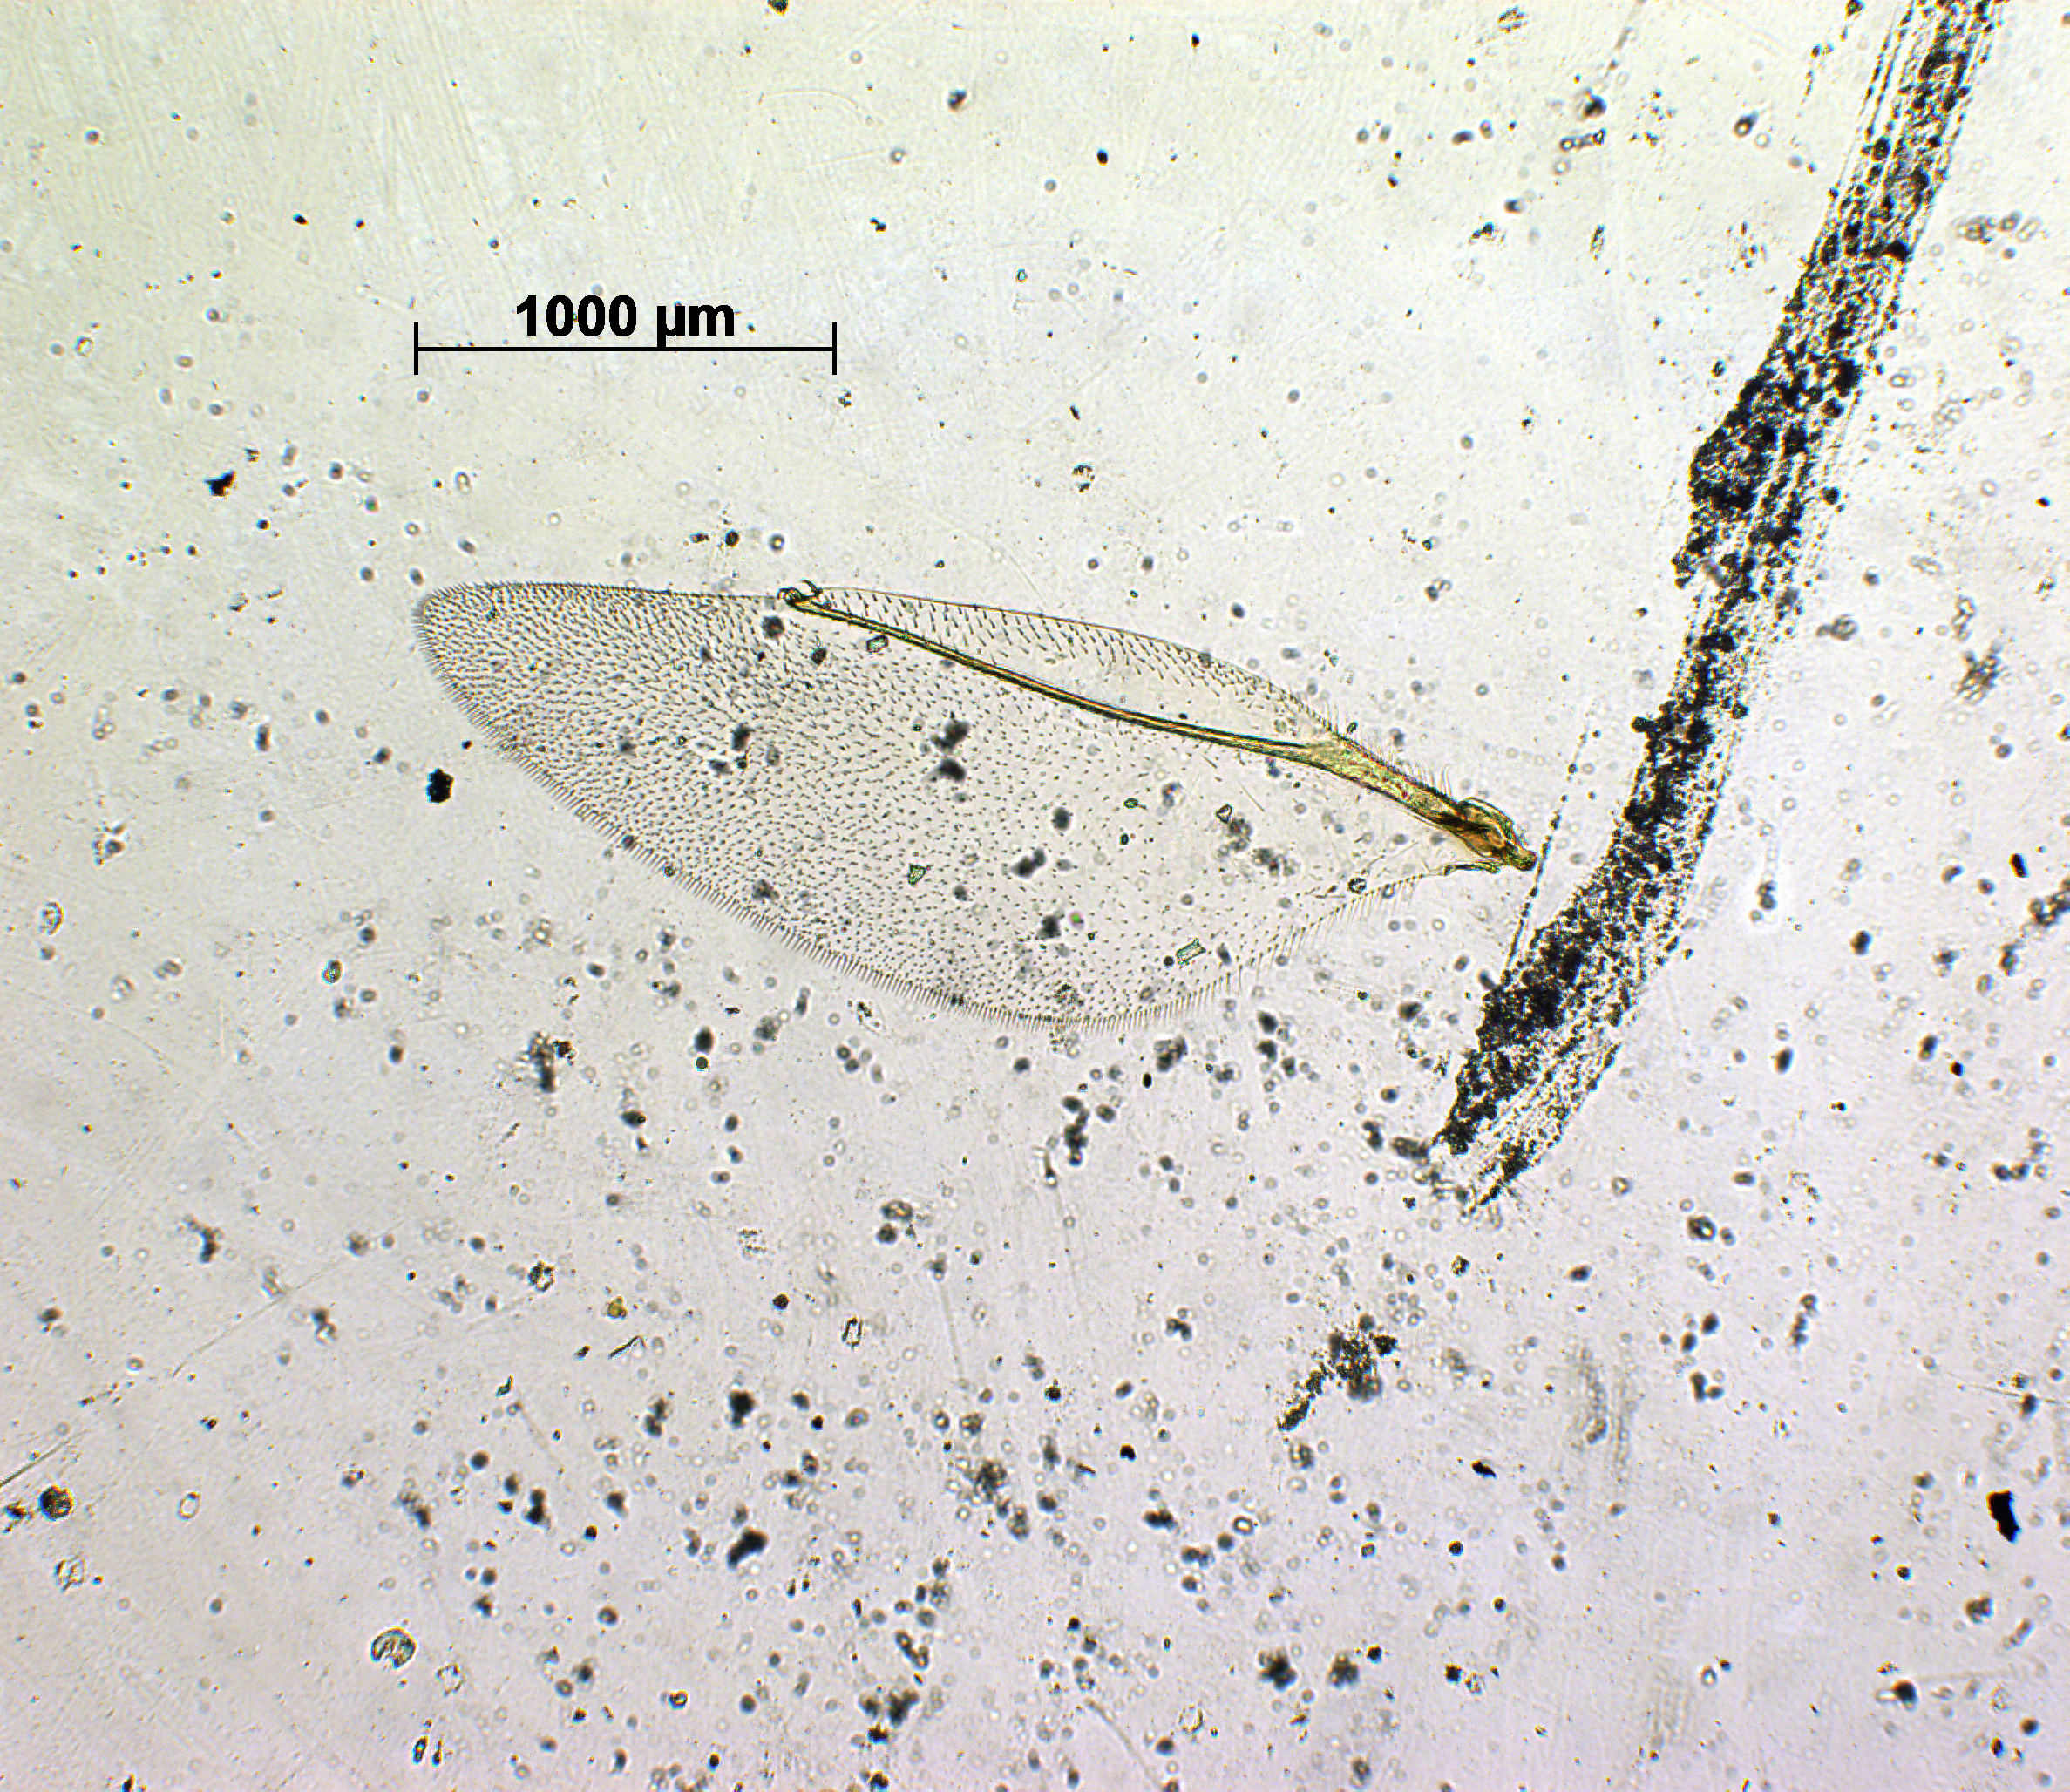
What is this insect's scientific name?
Lycisca ahoma
